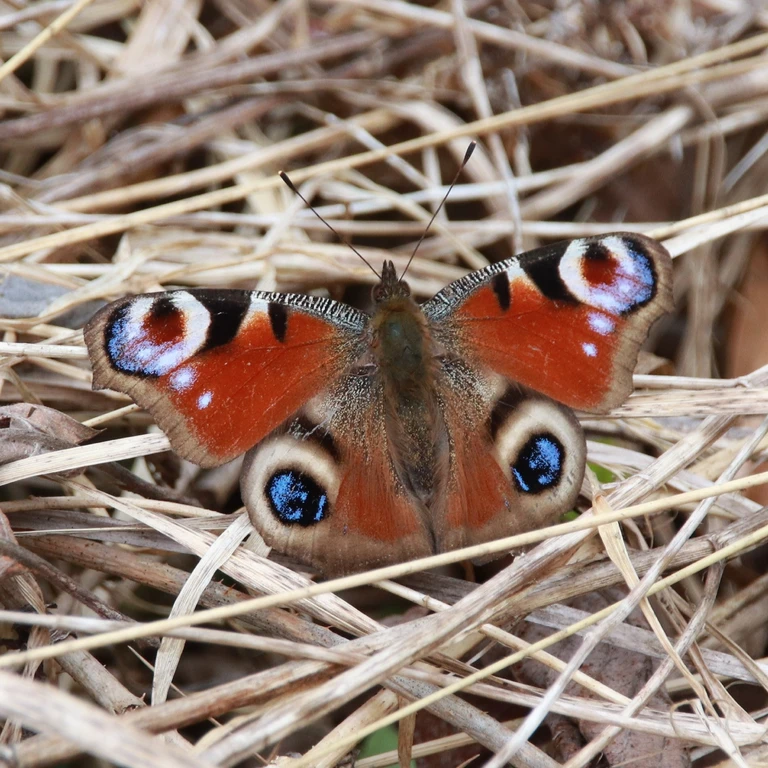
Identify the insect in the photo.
Aglais io
